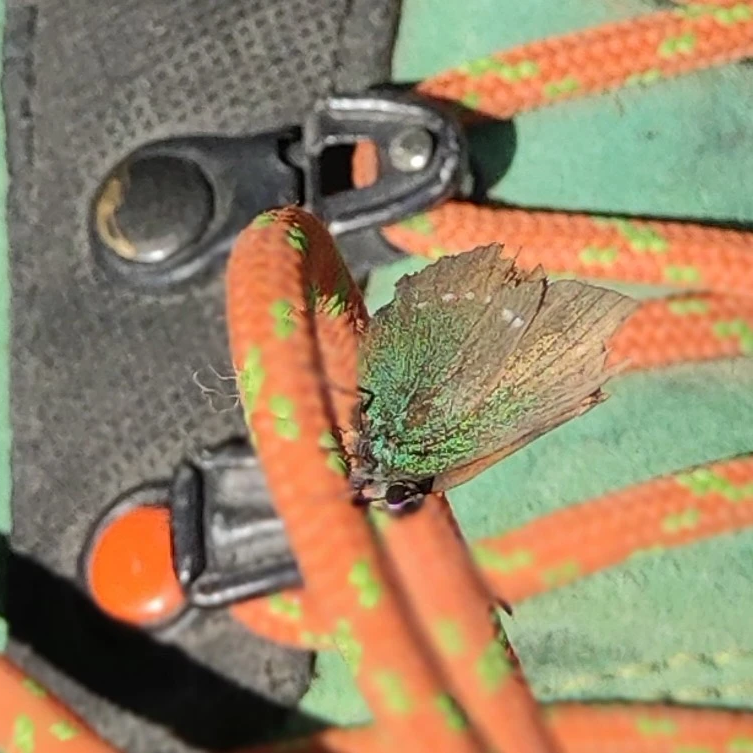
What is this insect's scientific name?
Callophrys rubi
